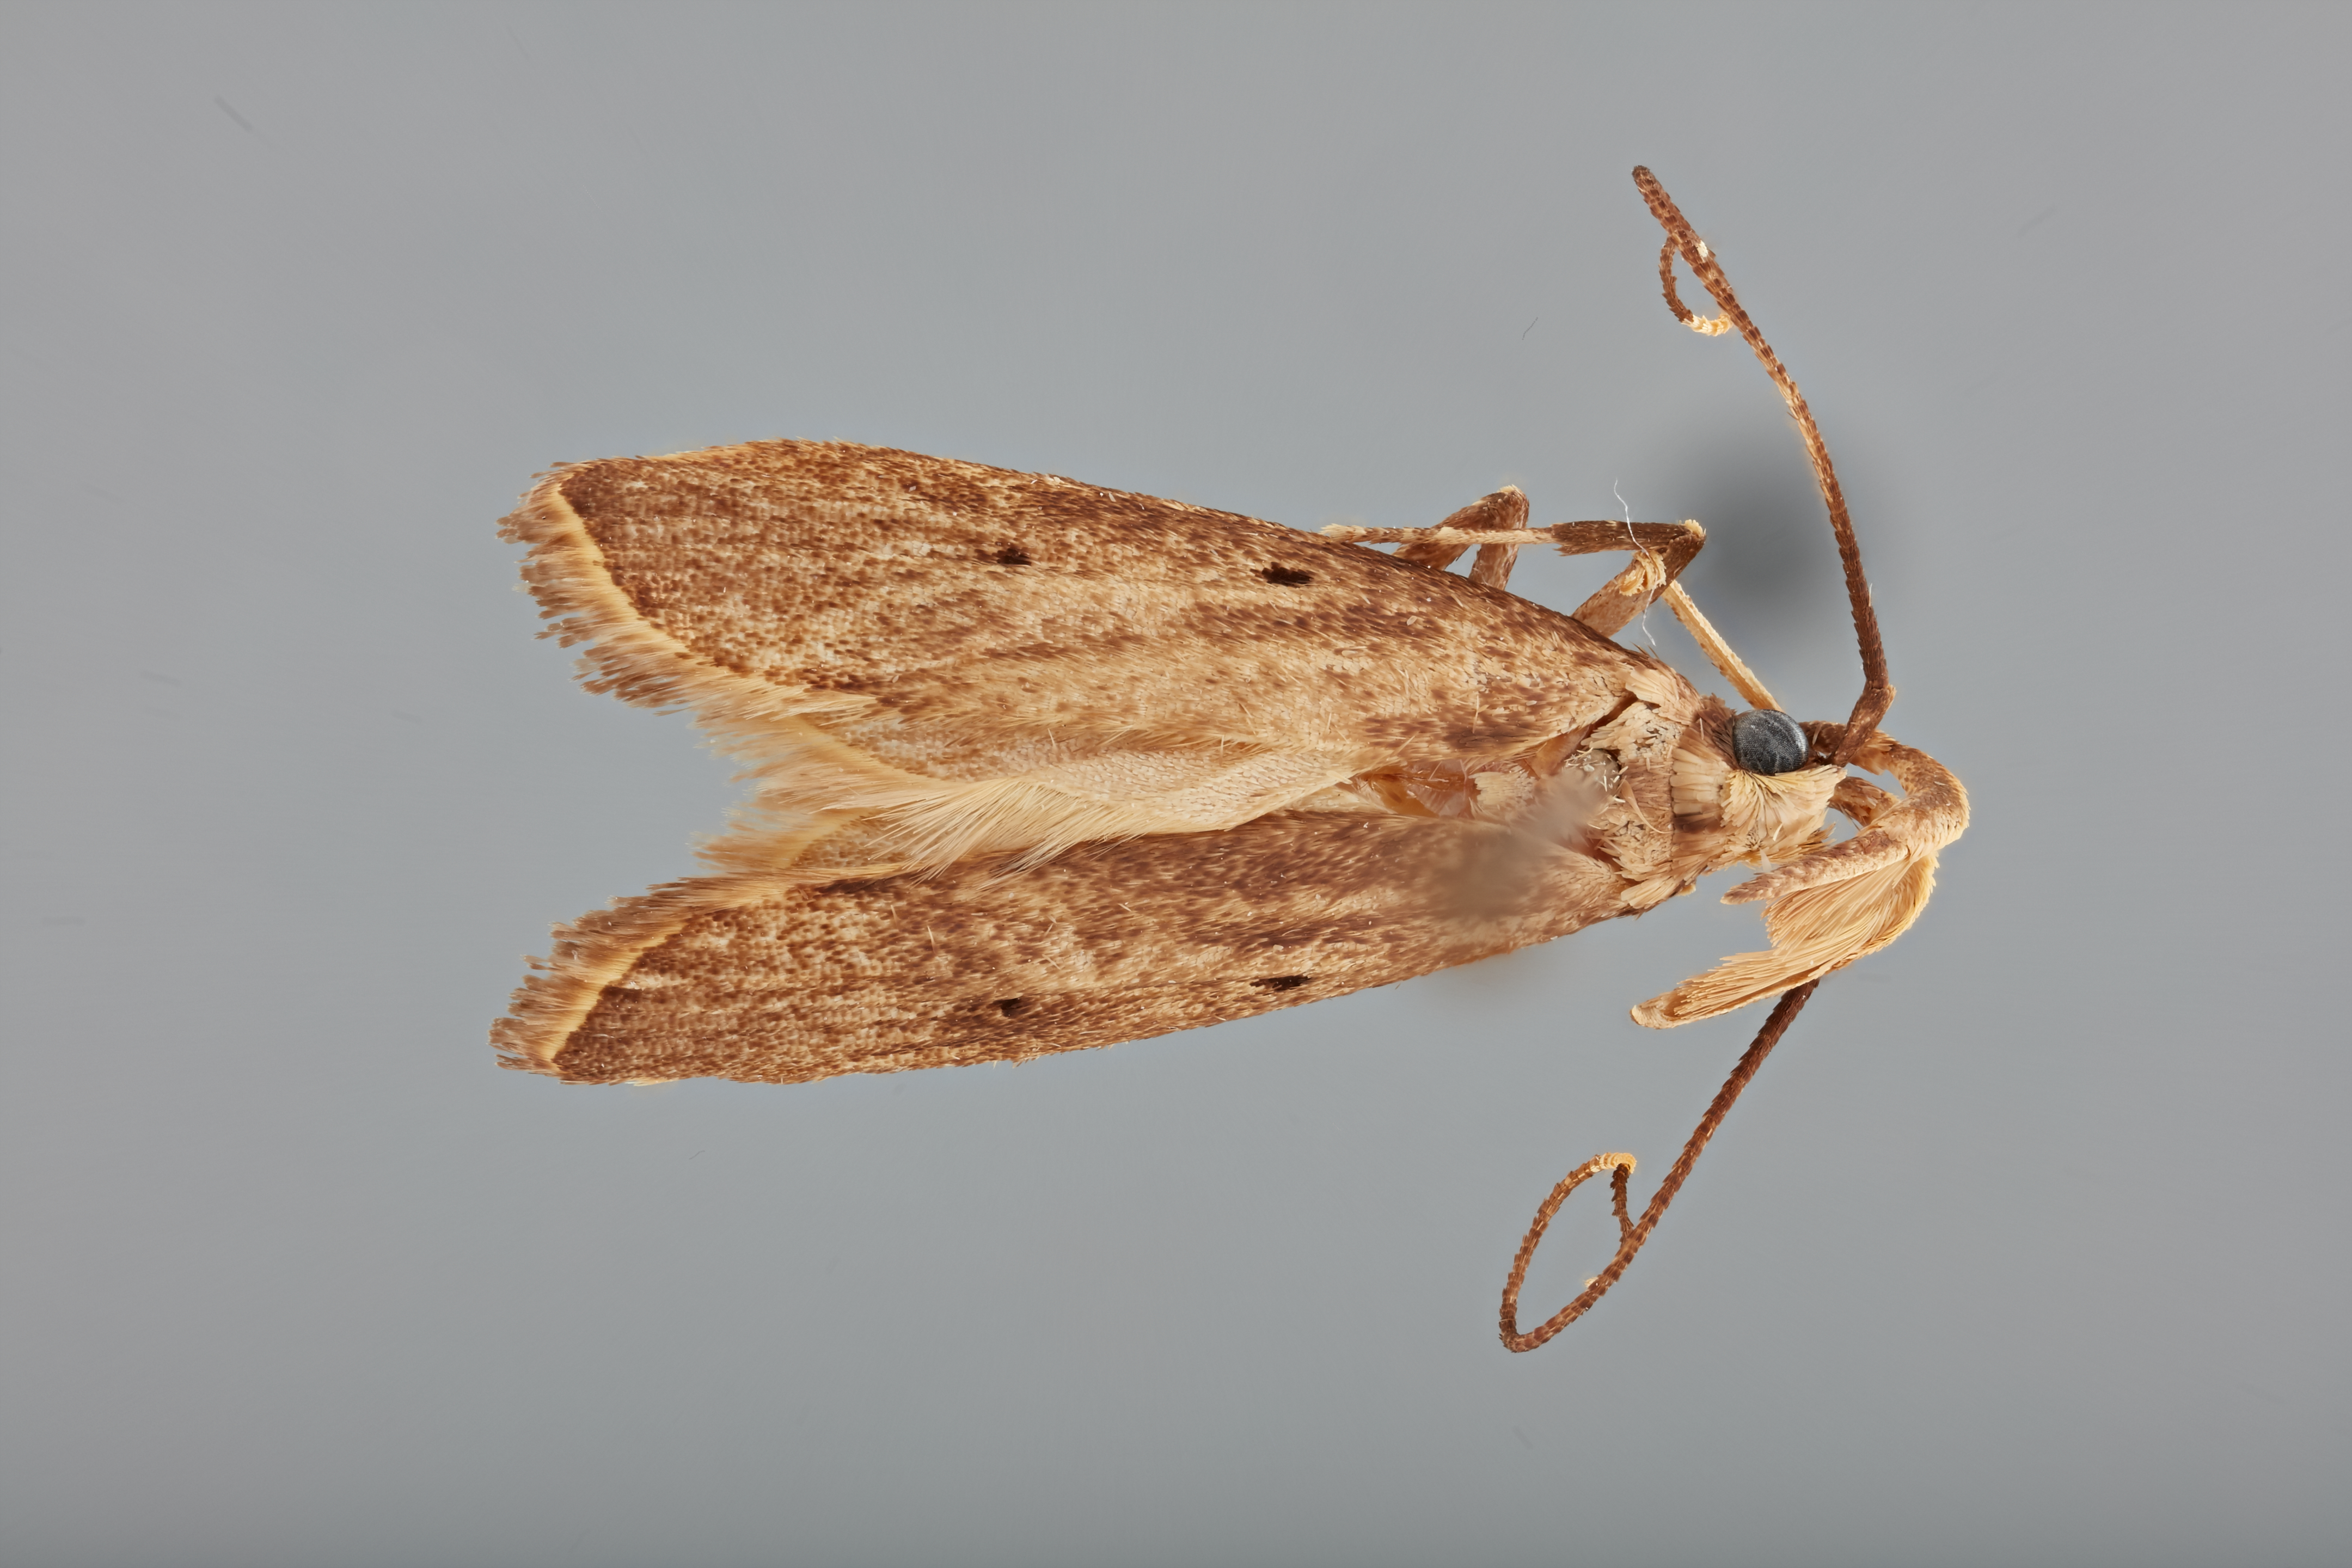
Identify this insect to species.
Scolizona ulnaformis
